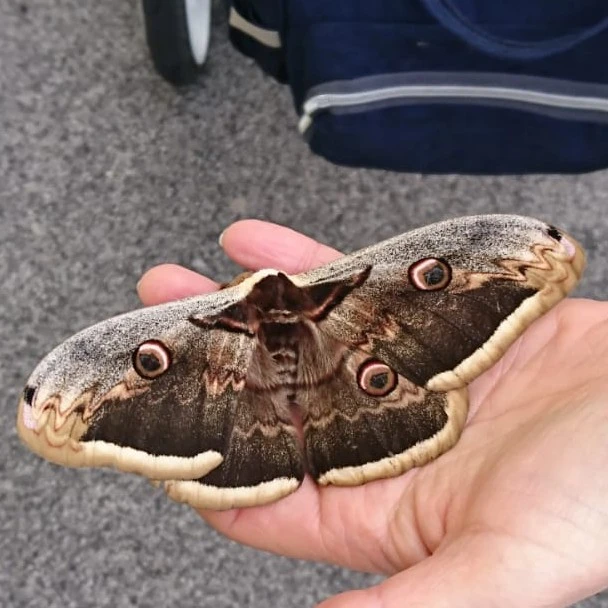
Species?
Saturnia pyri
